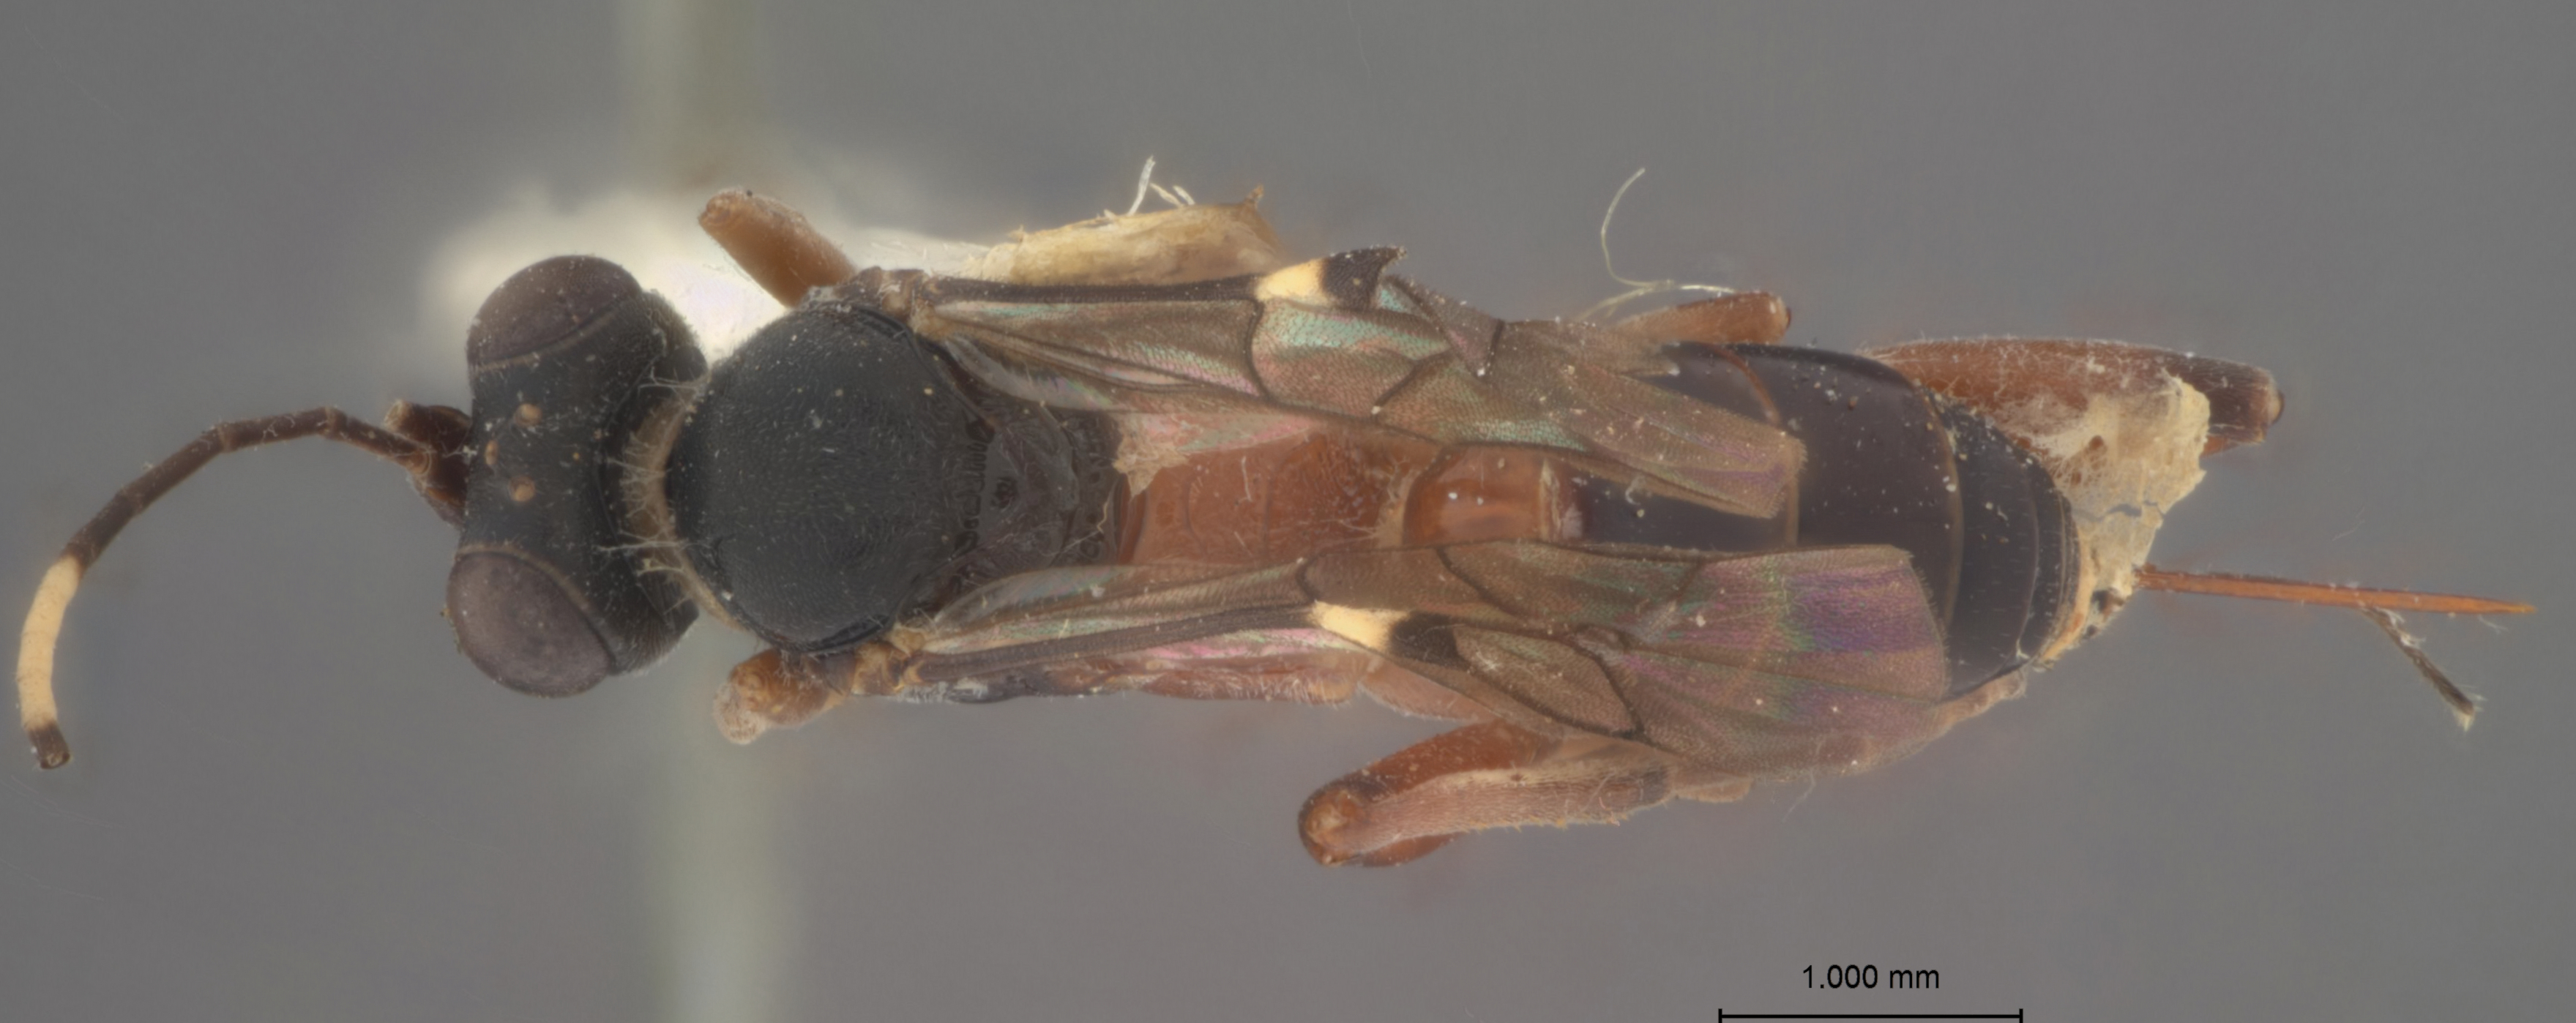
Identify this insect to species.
Chromocryptus antipodialis
